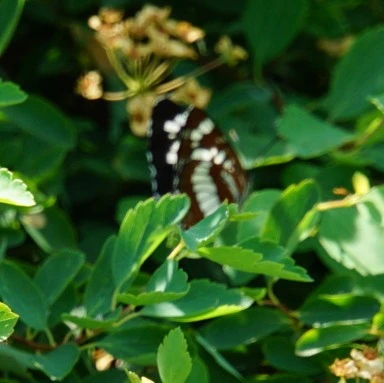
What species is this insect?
Neptis rivularis
